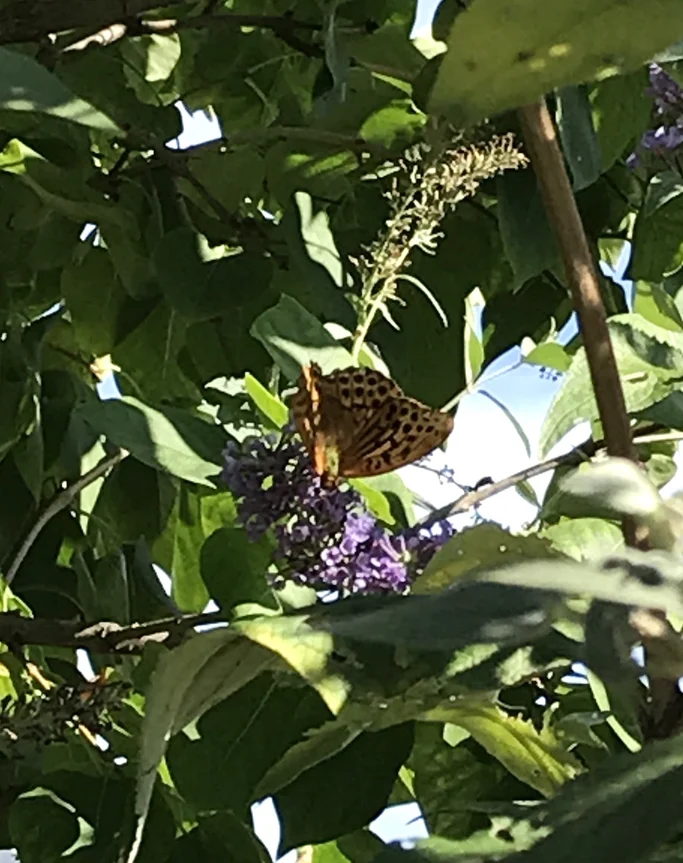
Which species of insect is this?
Argynnis paphia
